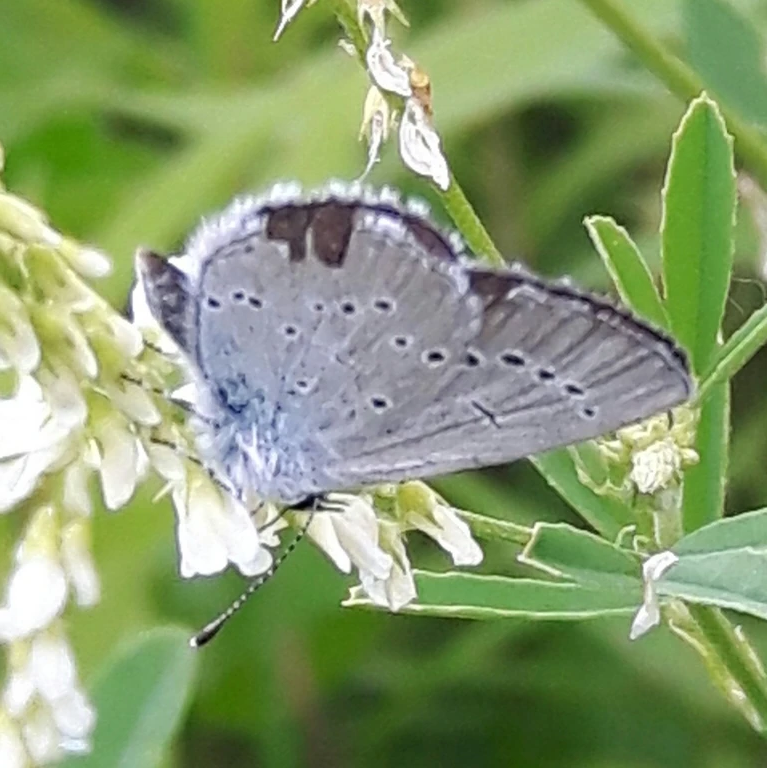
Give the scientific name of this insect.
Cupido minimus
